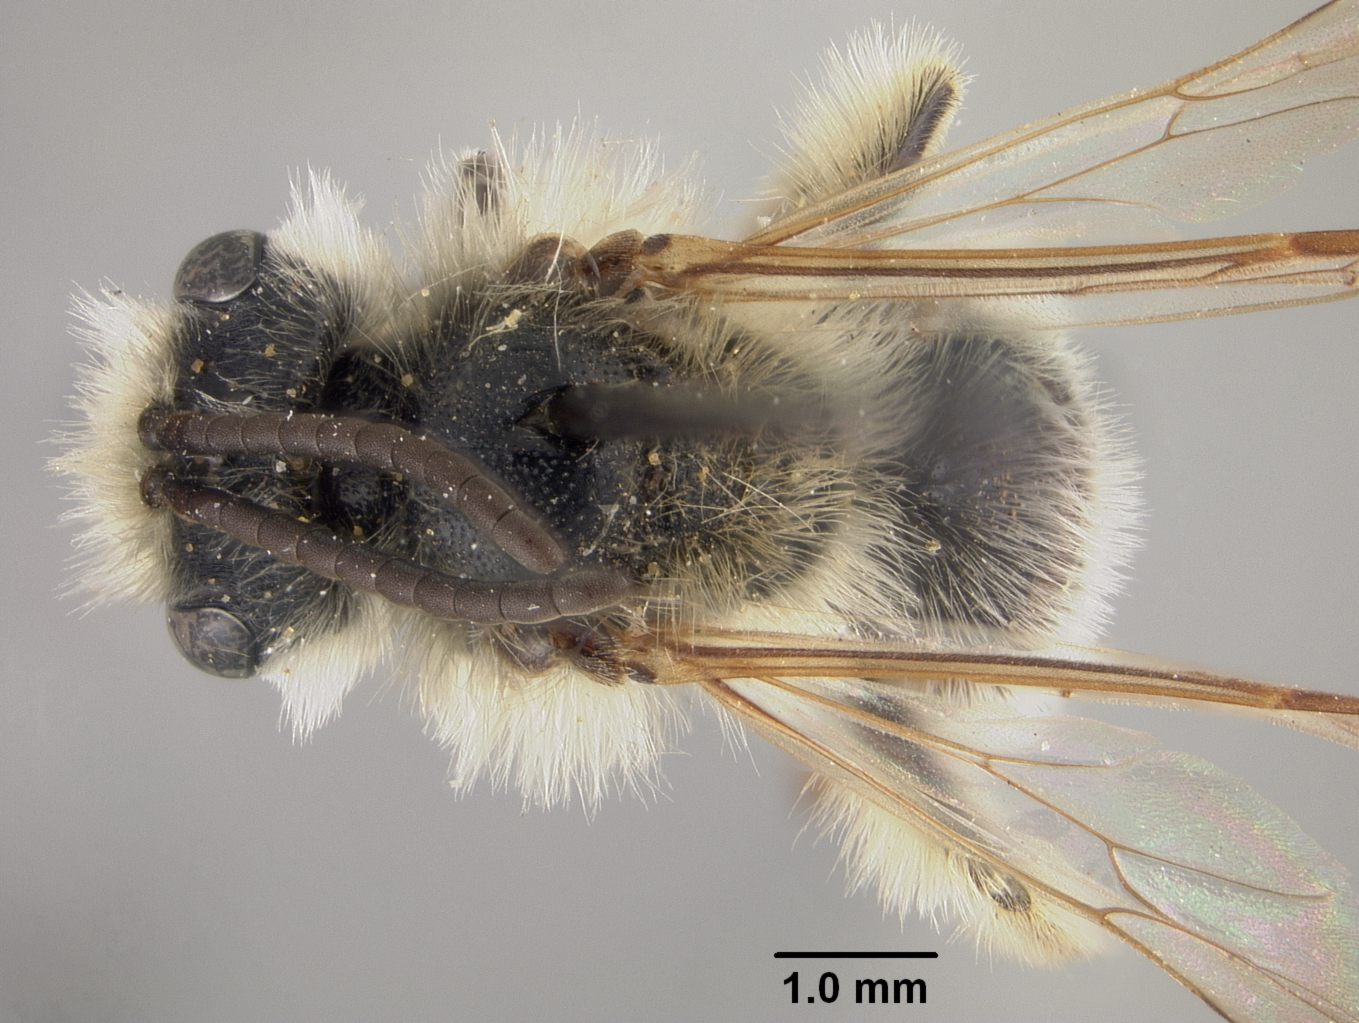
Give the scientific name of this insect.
Andrena dolichotricha
